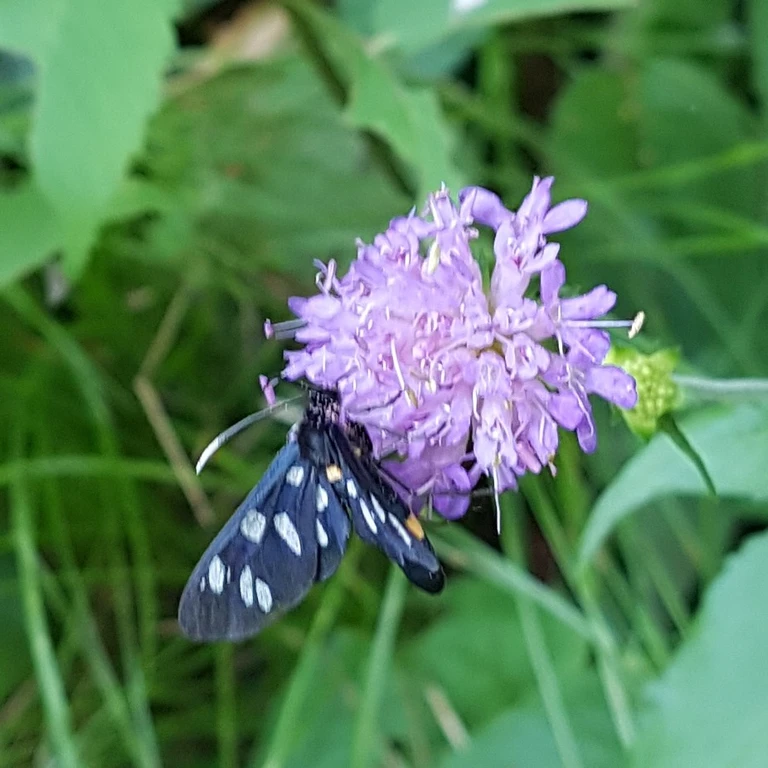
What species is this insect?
Amata phegea
